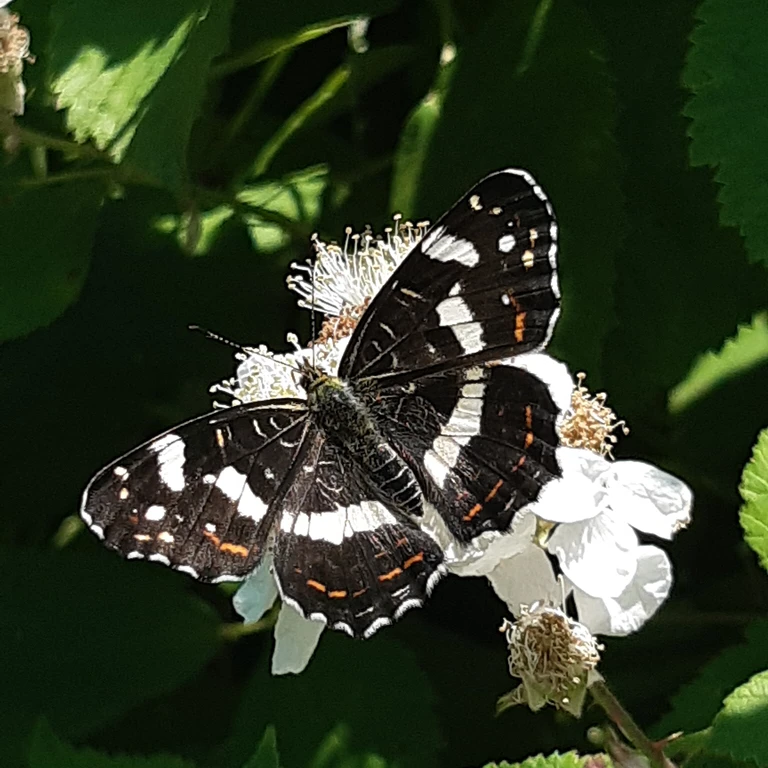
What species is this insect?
Araschnia levana
